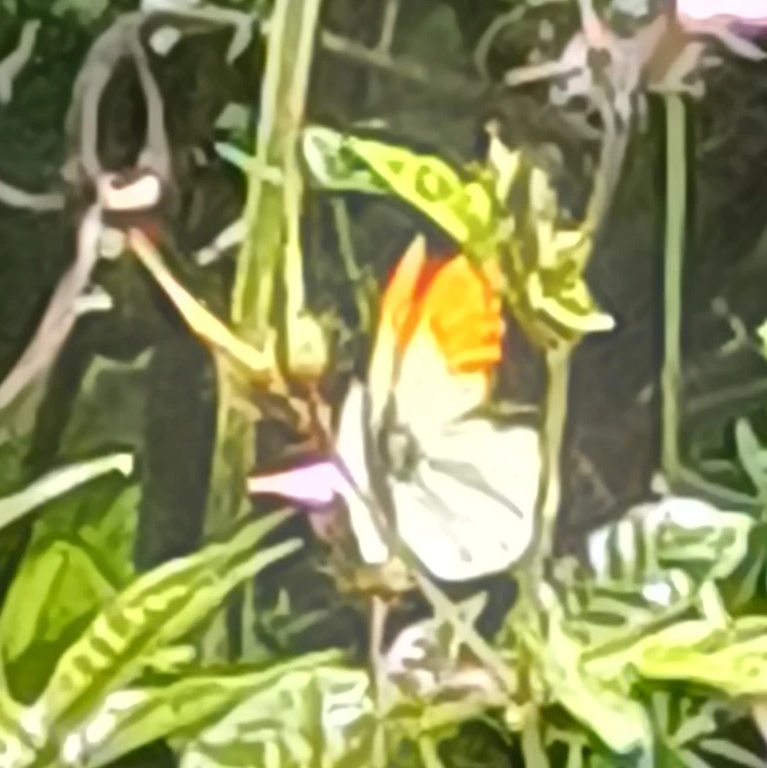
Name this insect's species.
Anthocharis cardamines
